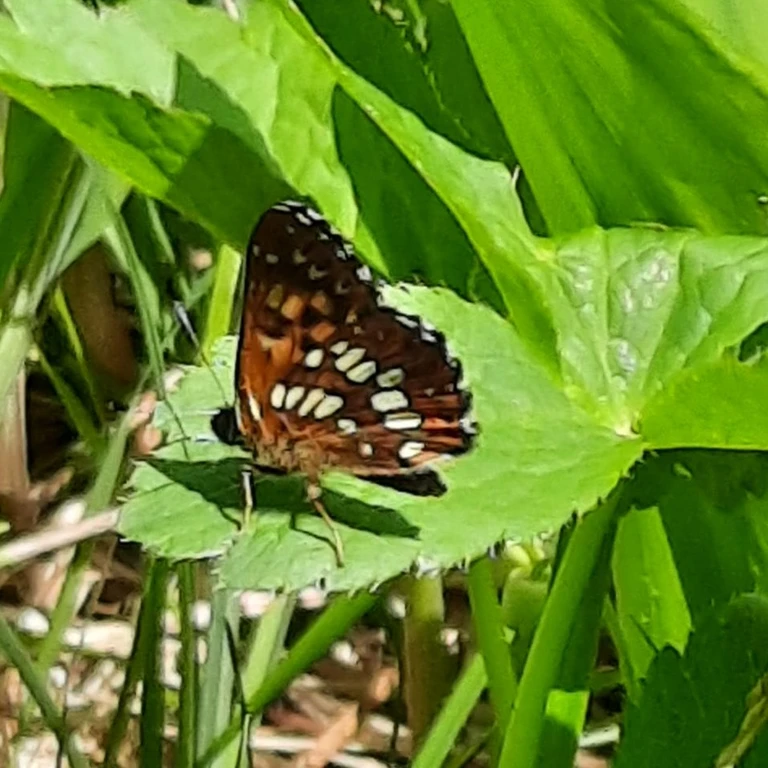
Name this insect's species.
Hamearis lucina
